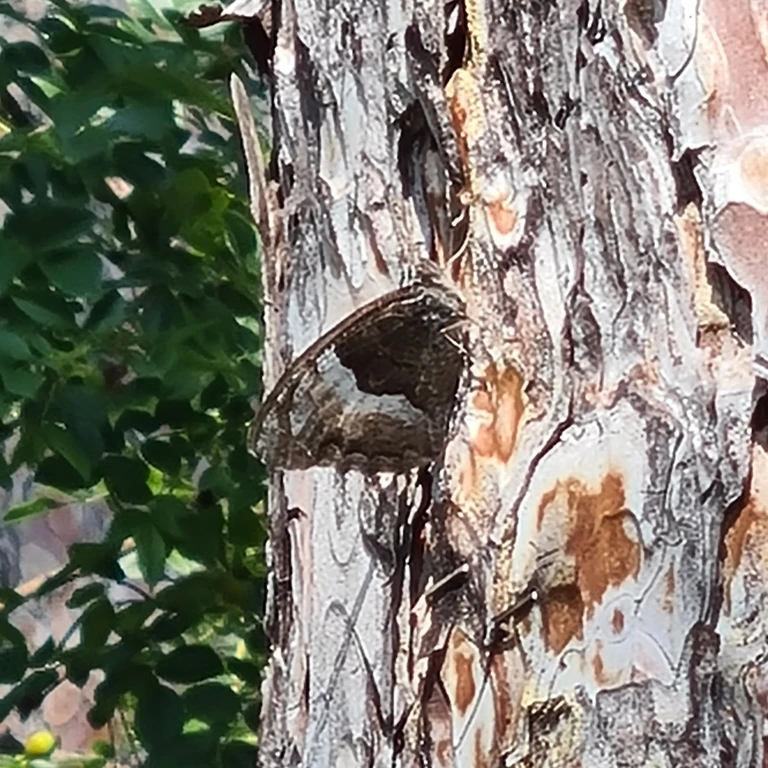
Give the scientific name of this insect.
Hipparchia fagi
